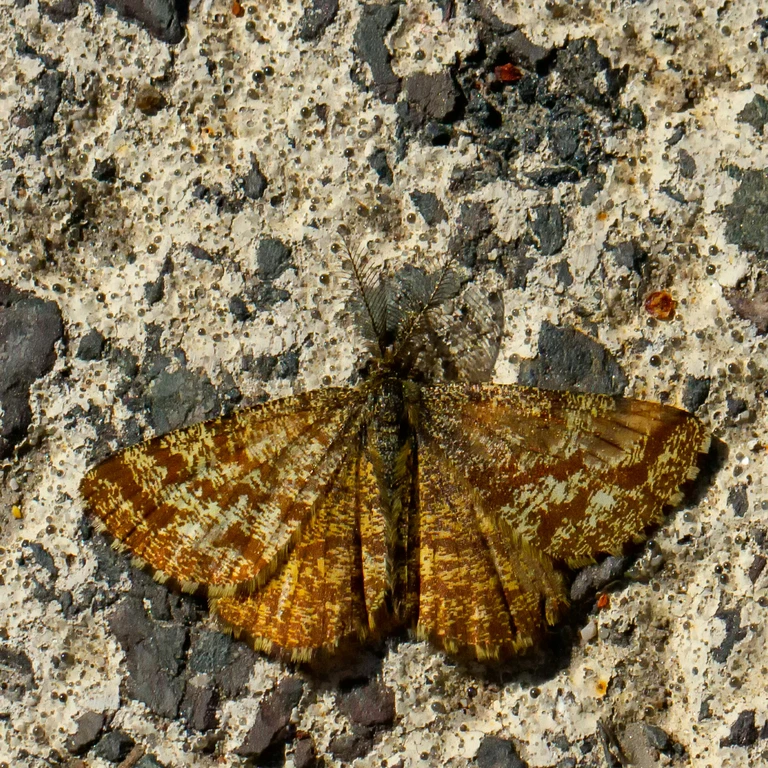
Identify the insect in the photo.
Ematurga atomaria
